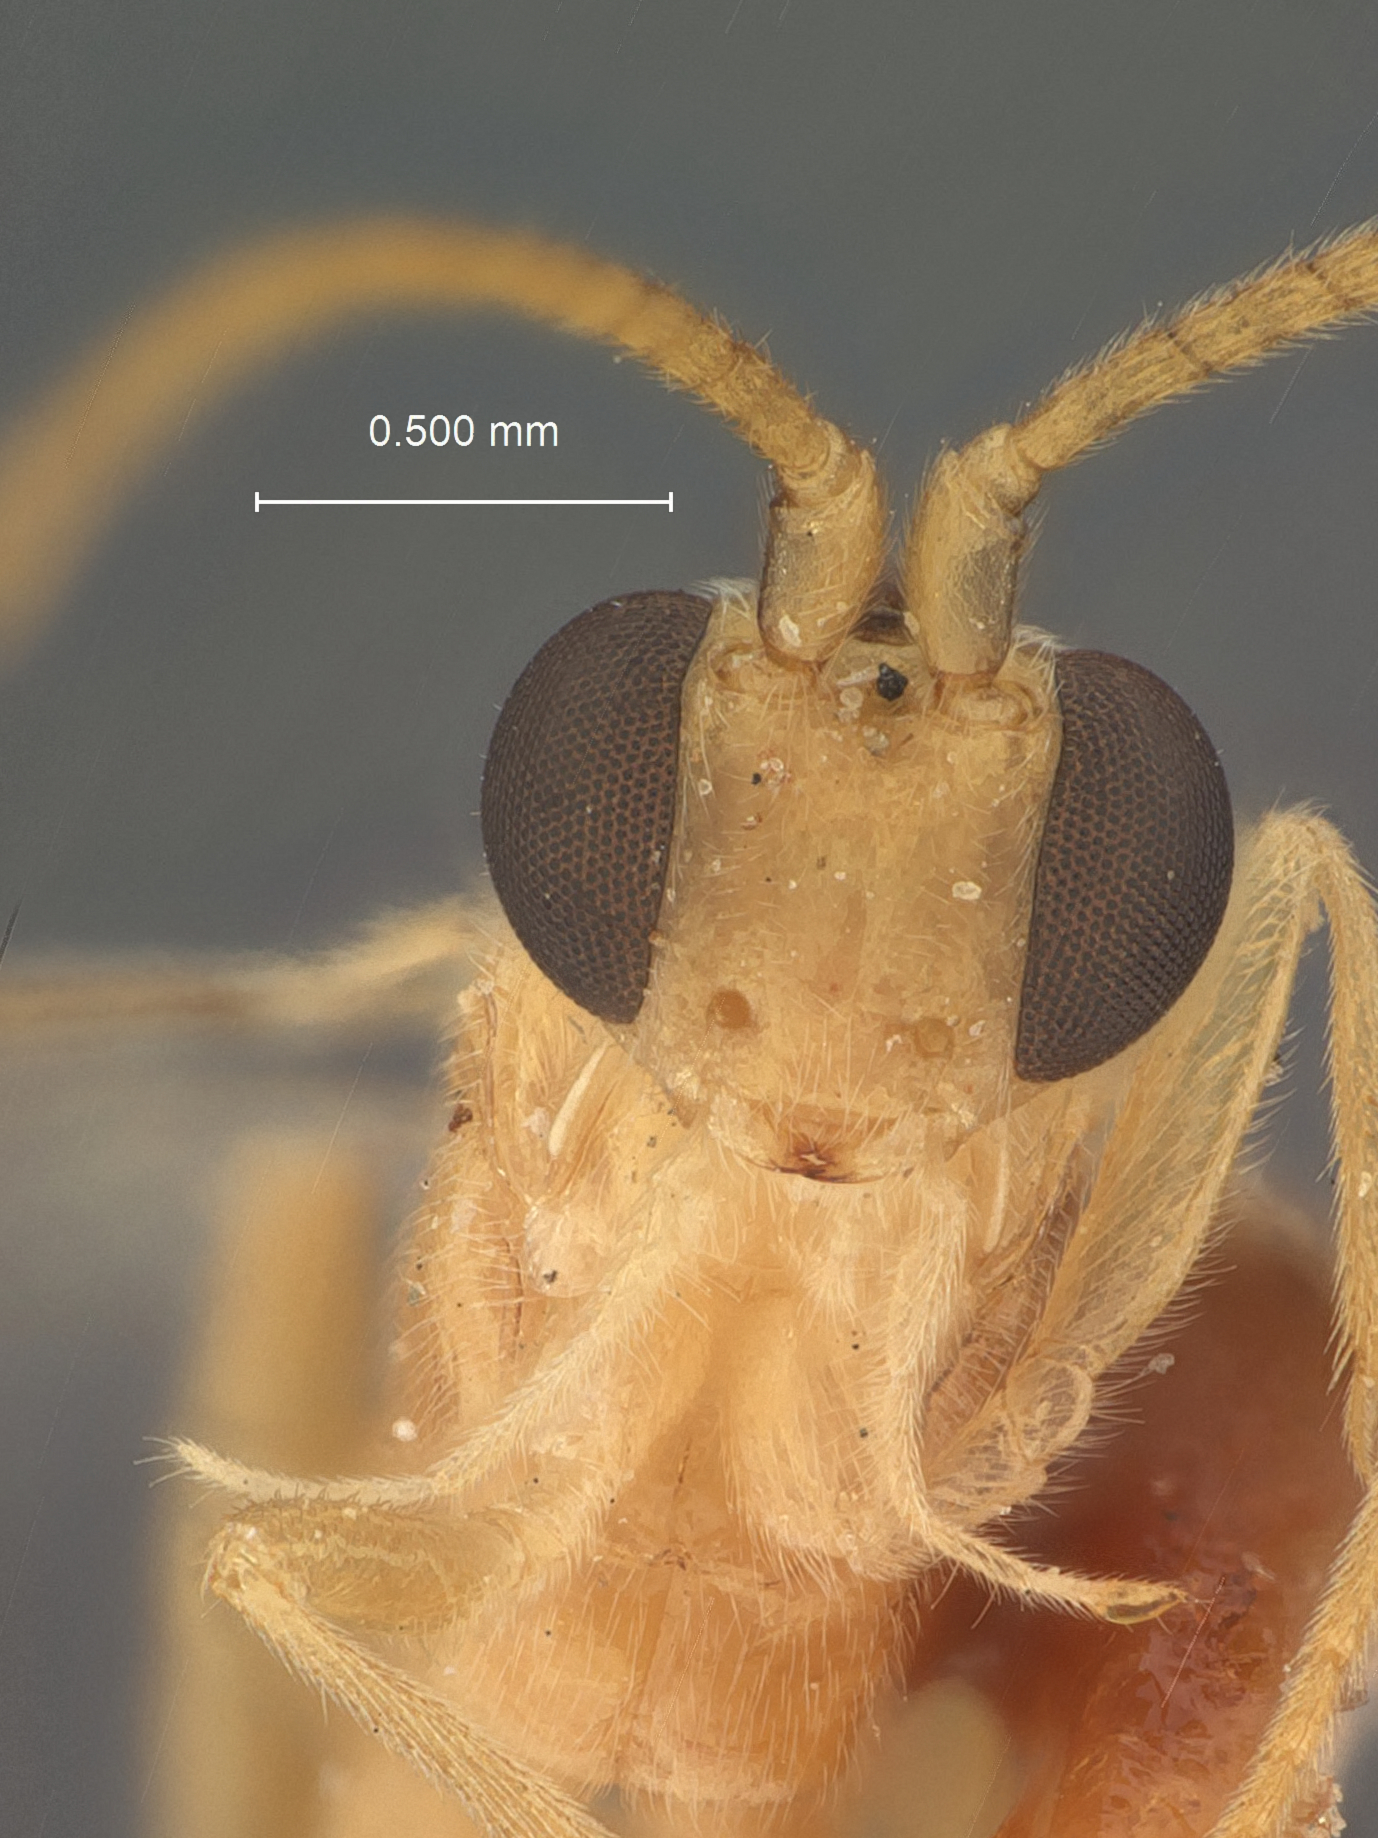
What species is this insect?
Orgilus immarginatus
